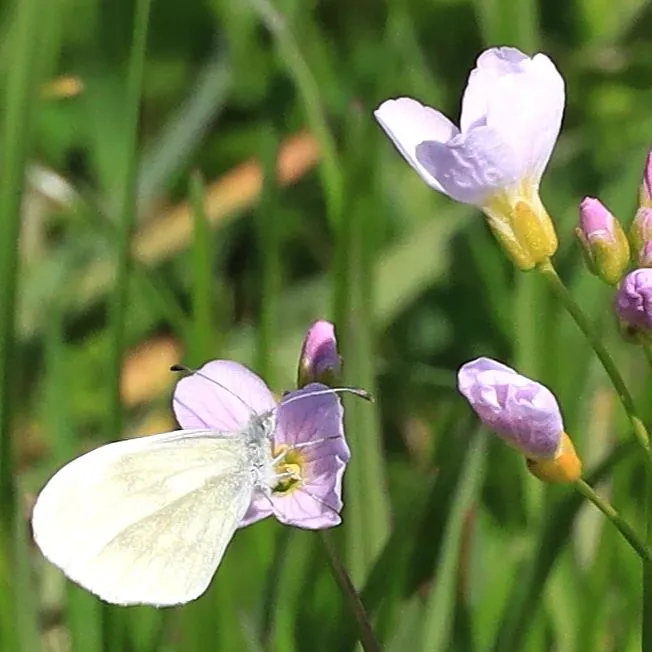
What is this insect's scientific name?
Leptidea sinapis/juvernica
